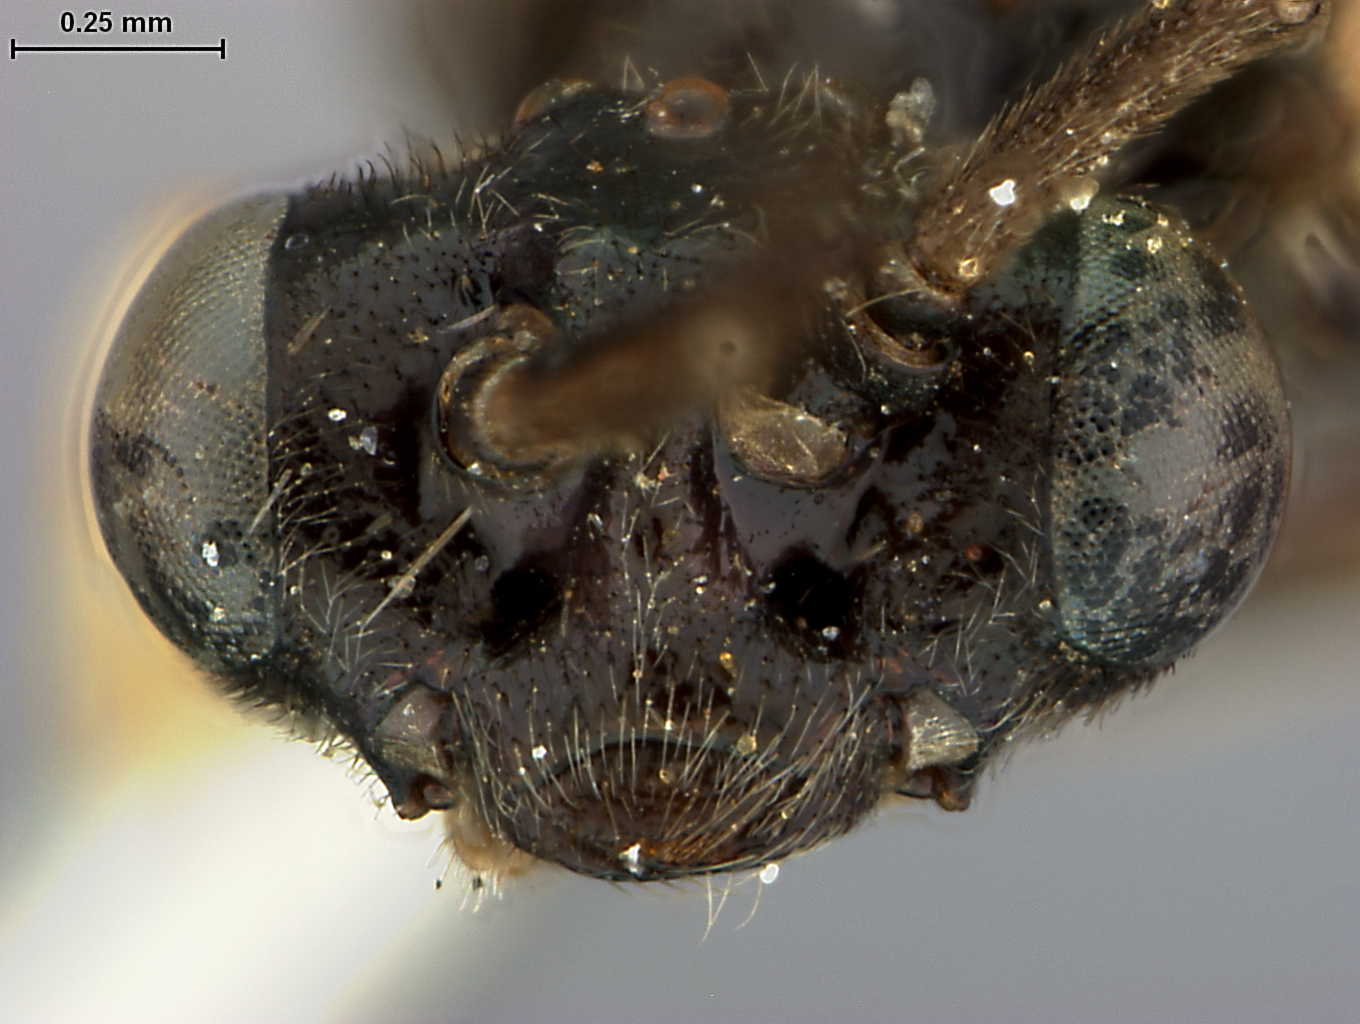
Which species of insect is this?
Cladius solitarius
